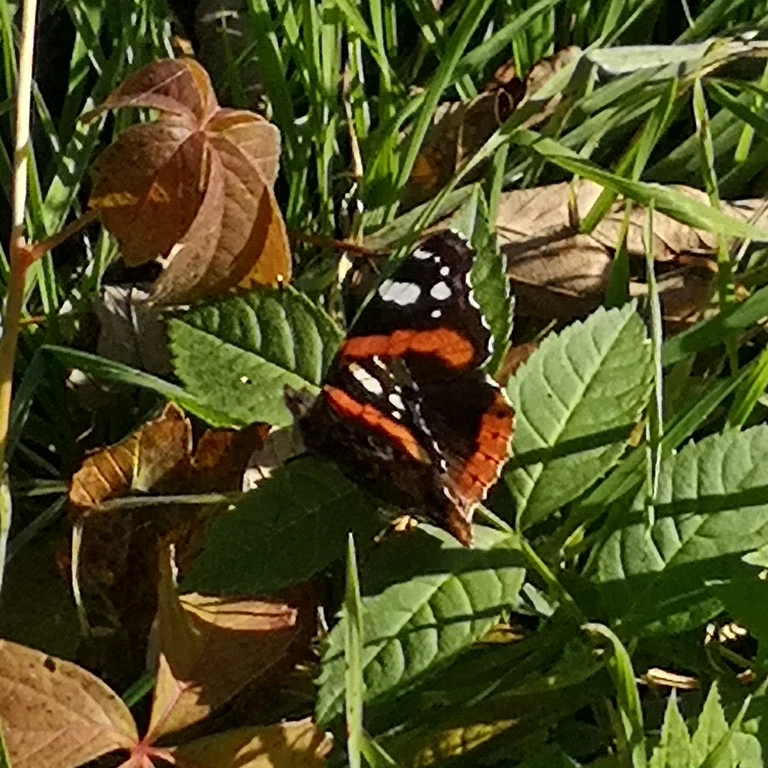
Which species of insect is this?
Vanessa atalanta
